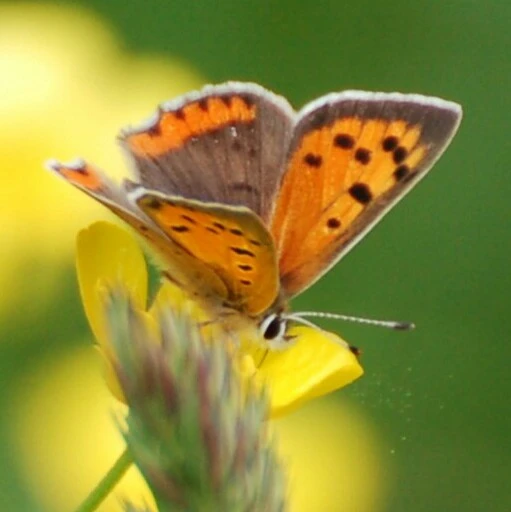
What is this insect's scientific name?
Lycaena phlaeas
